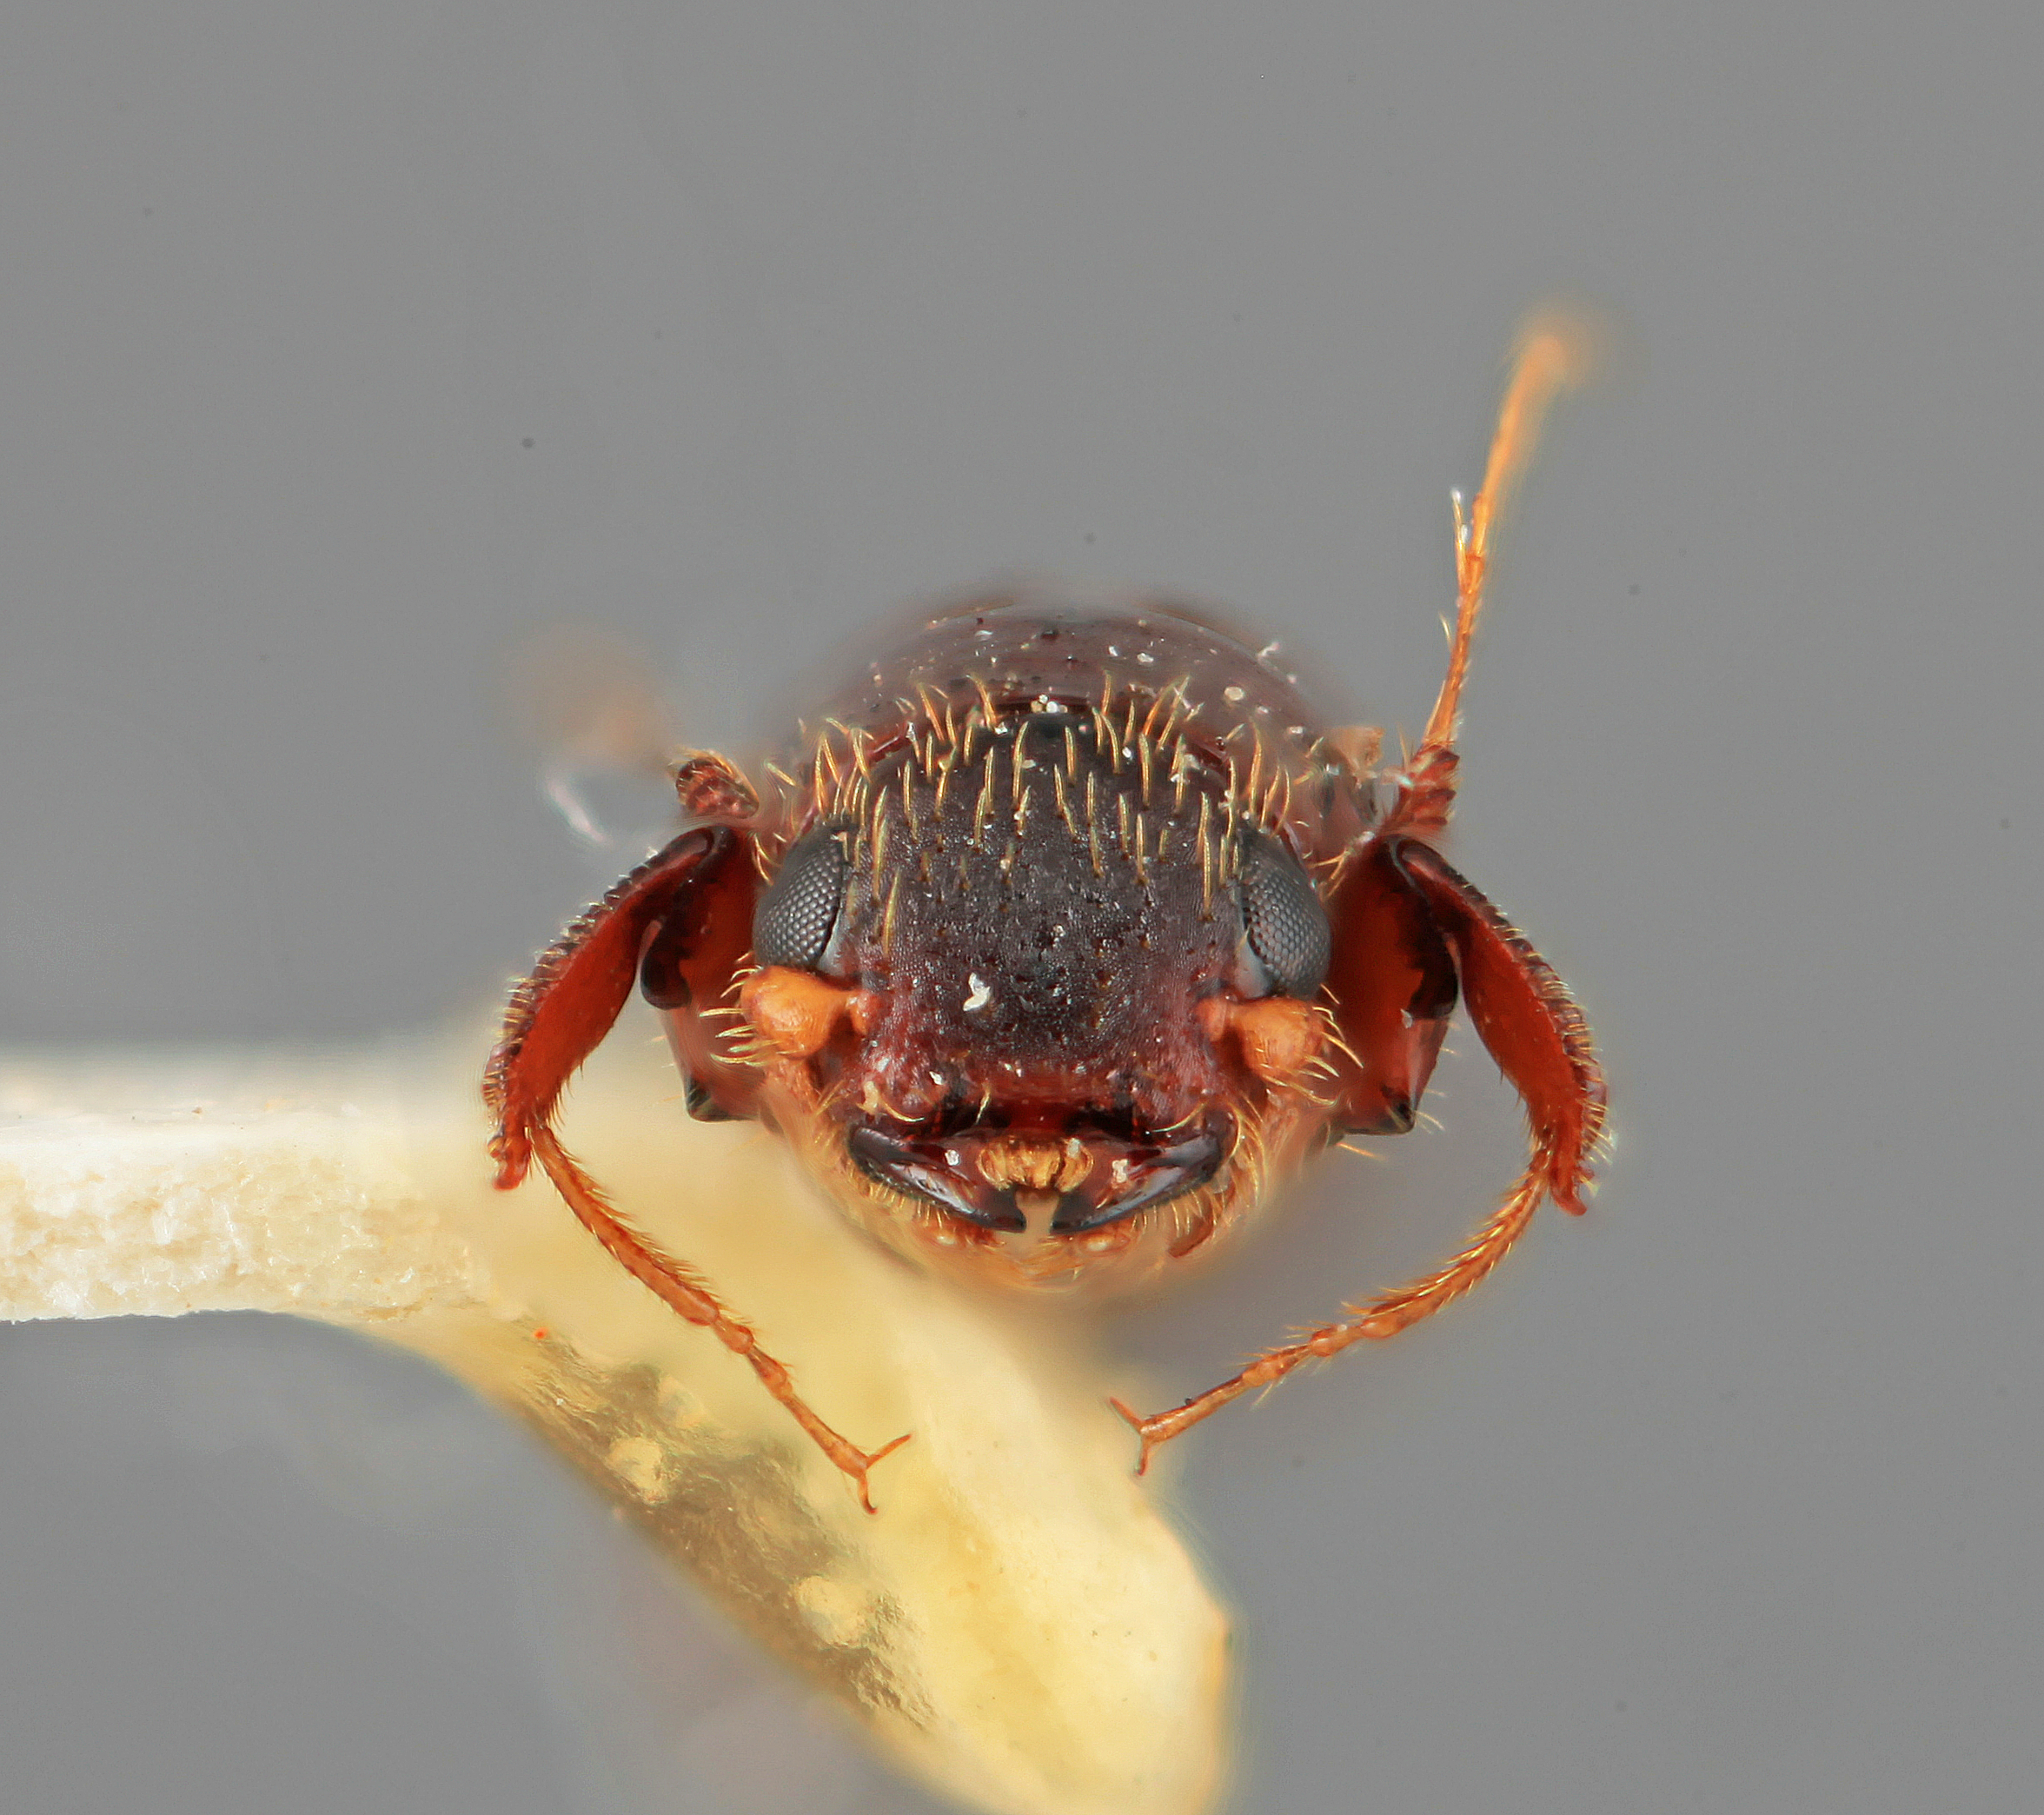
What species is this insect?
Platypus connexus
